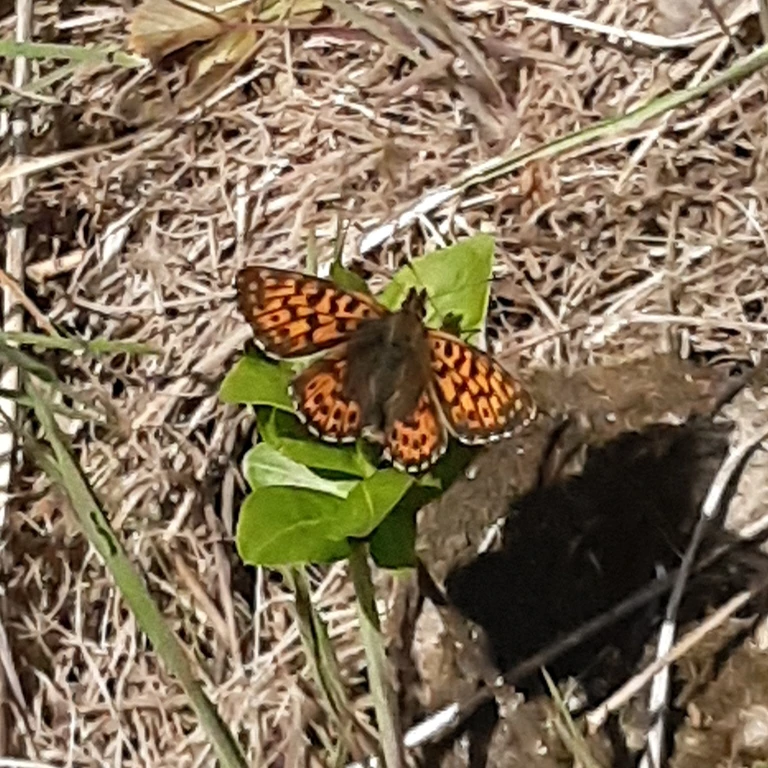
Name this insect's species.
Boloria dia
